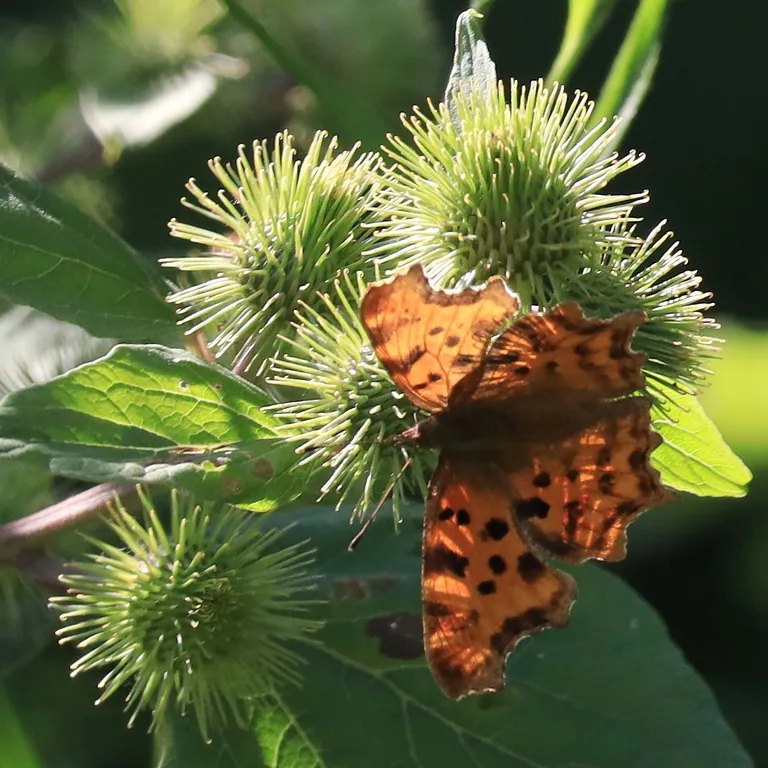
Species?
Polygonia c-album
